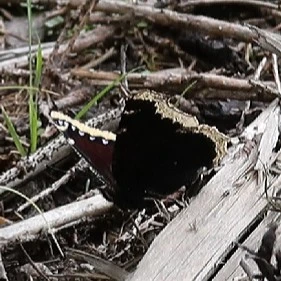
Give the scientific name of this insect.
Nymphalis antiopa
